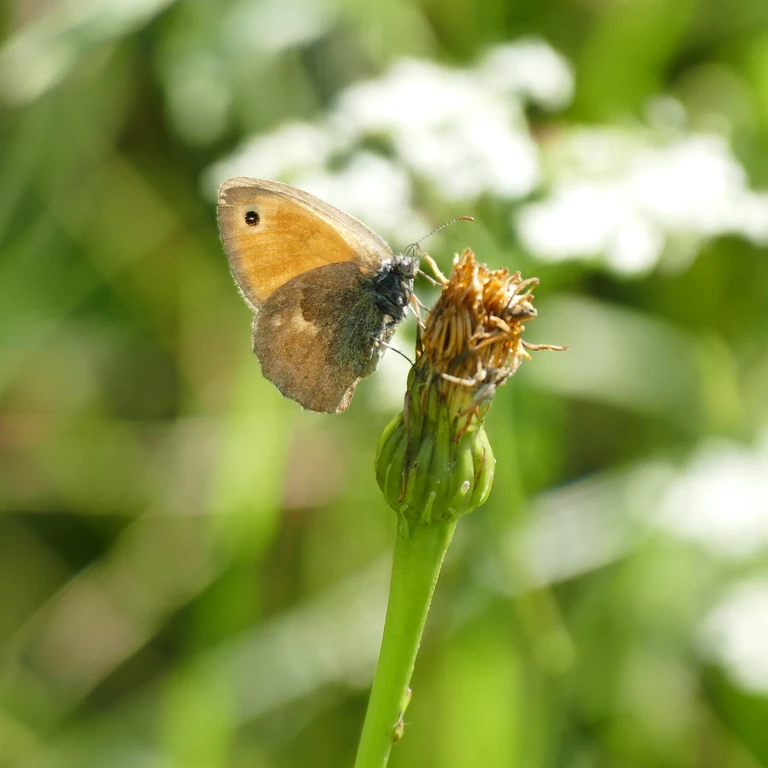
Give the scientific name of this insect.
Coenonympha pamphilus
